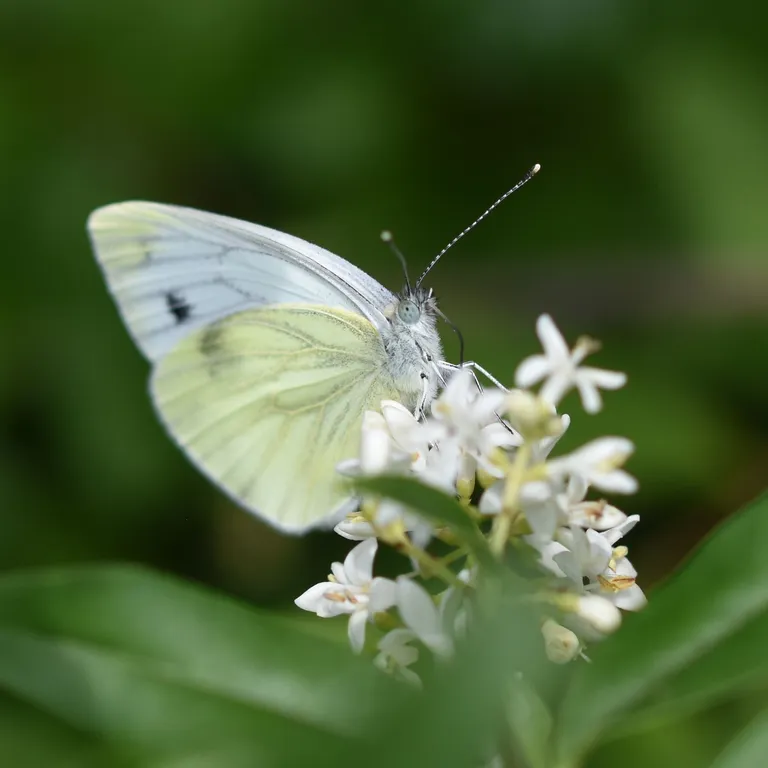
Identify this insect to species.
Pieris napi
